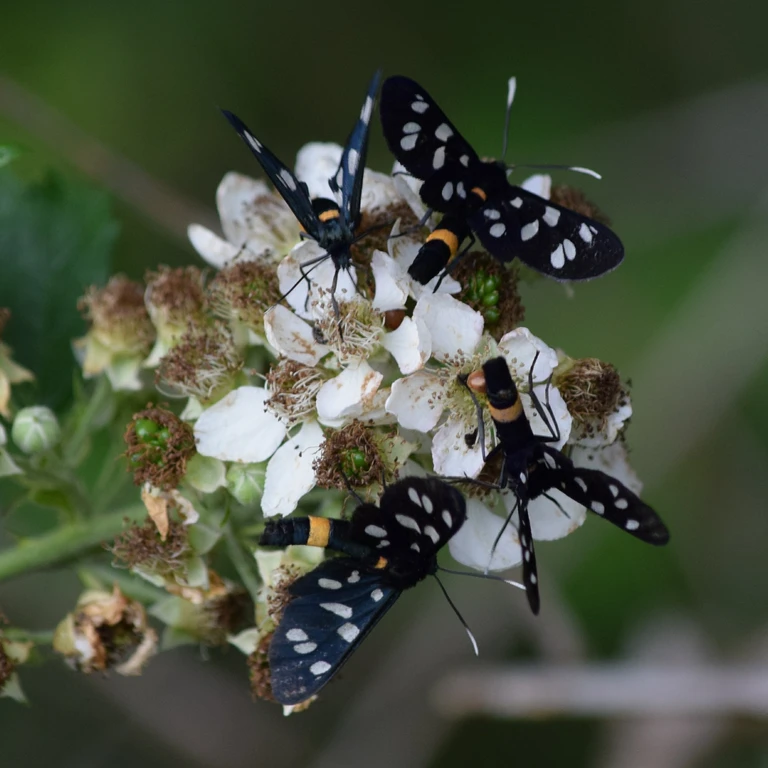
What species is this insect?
Amata phegea
